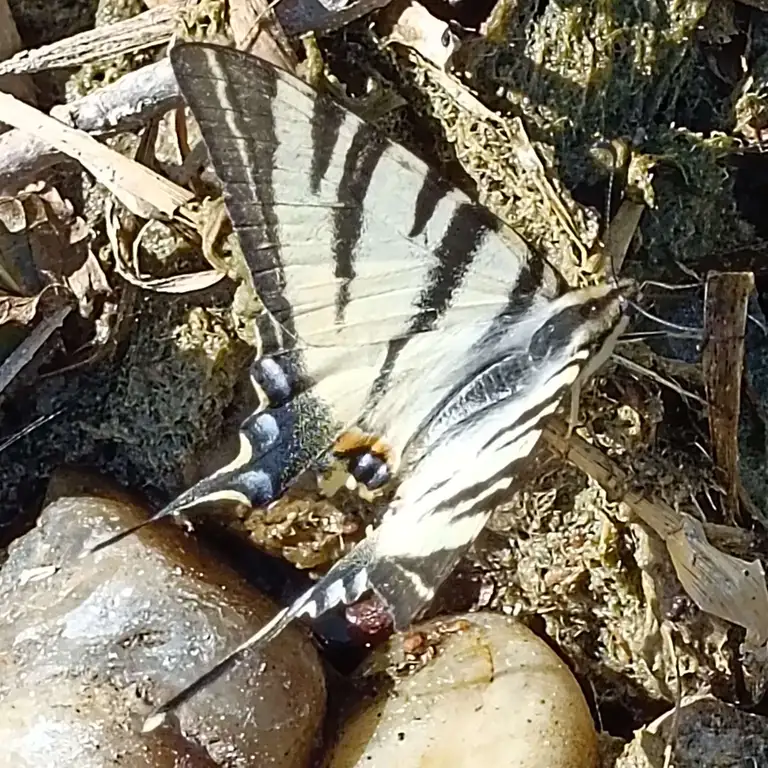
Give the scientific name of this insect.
Iphiclides podalirius
